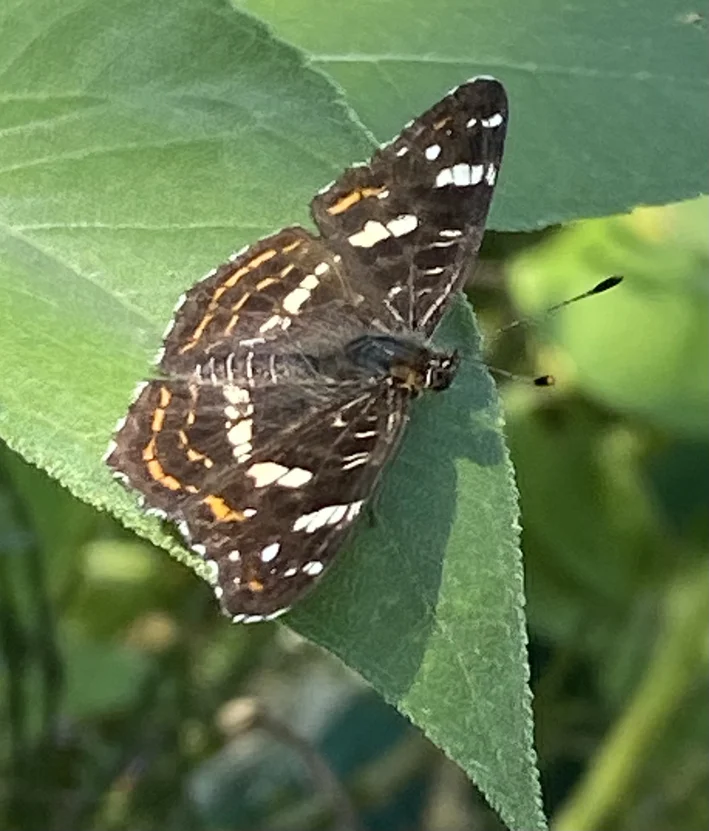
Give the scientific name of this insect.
Araschnia levana
